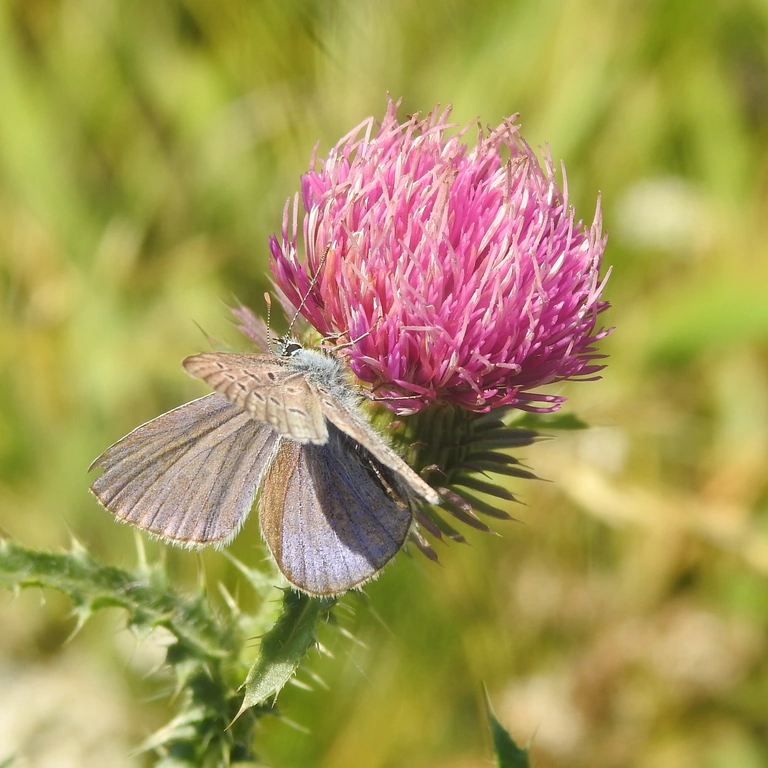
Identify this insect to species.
Polyommatus icarus
